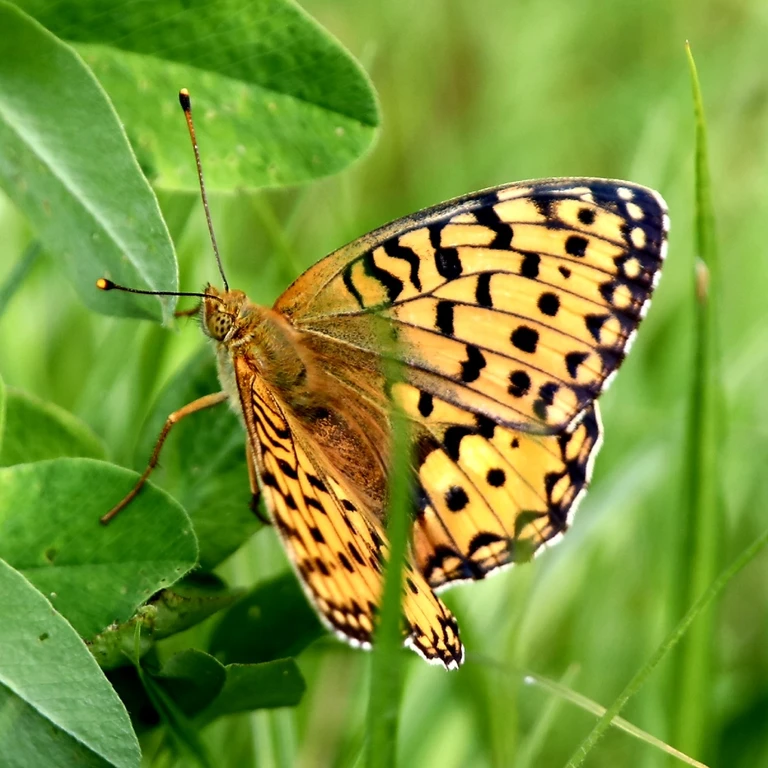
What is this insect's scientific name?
Speyeria aglaja
